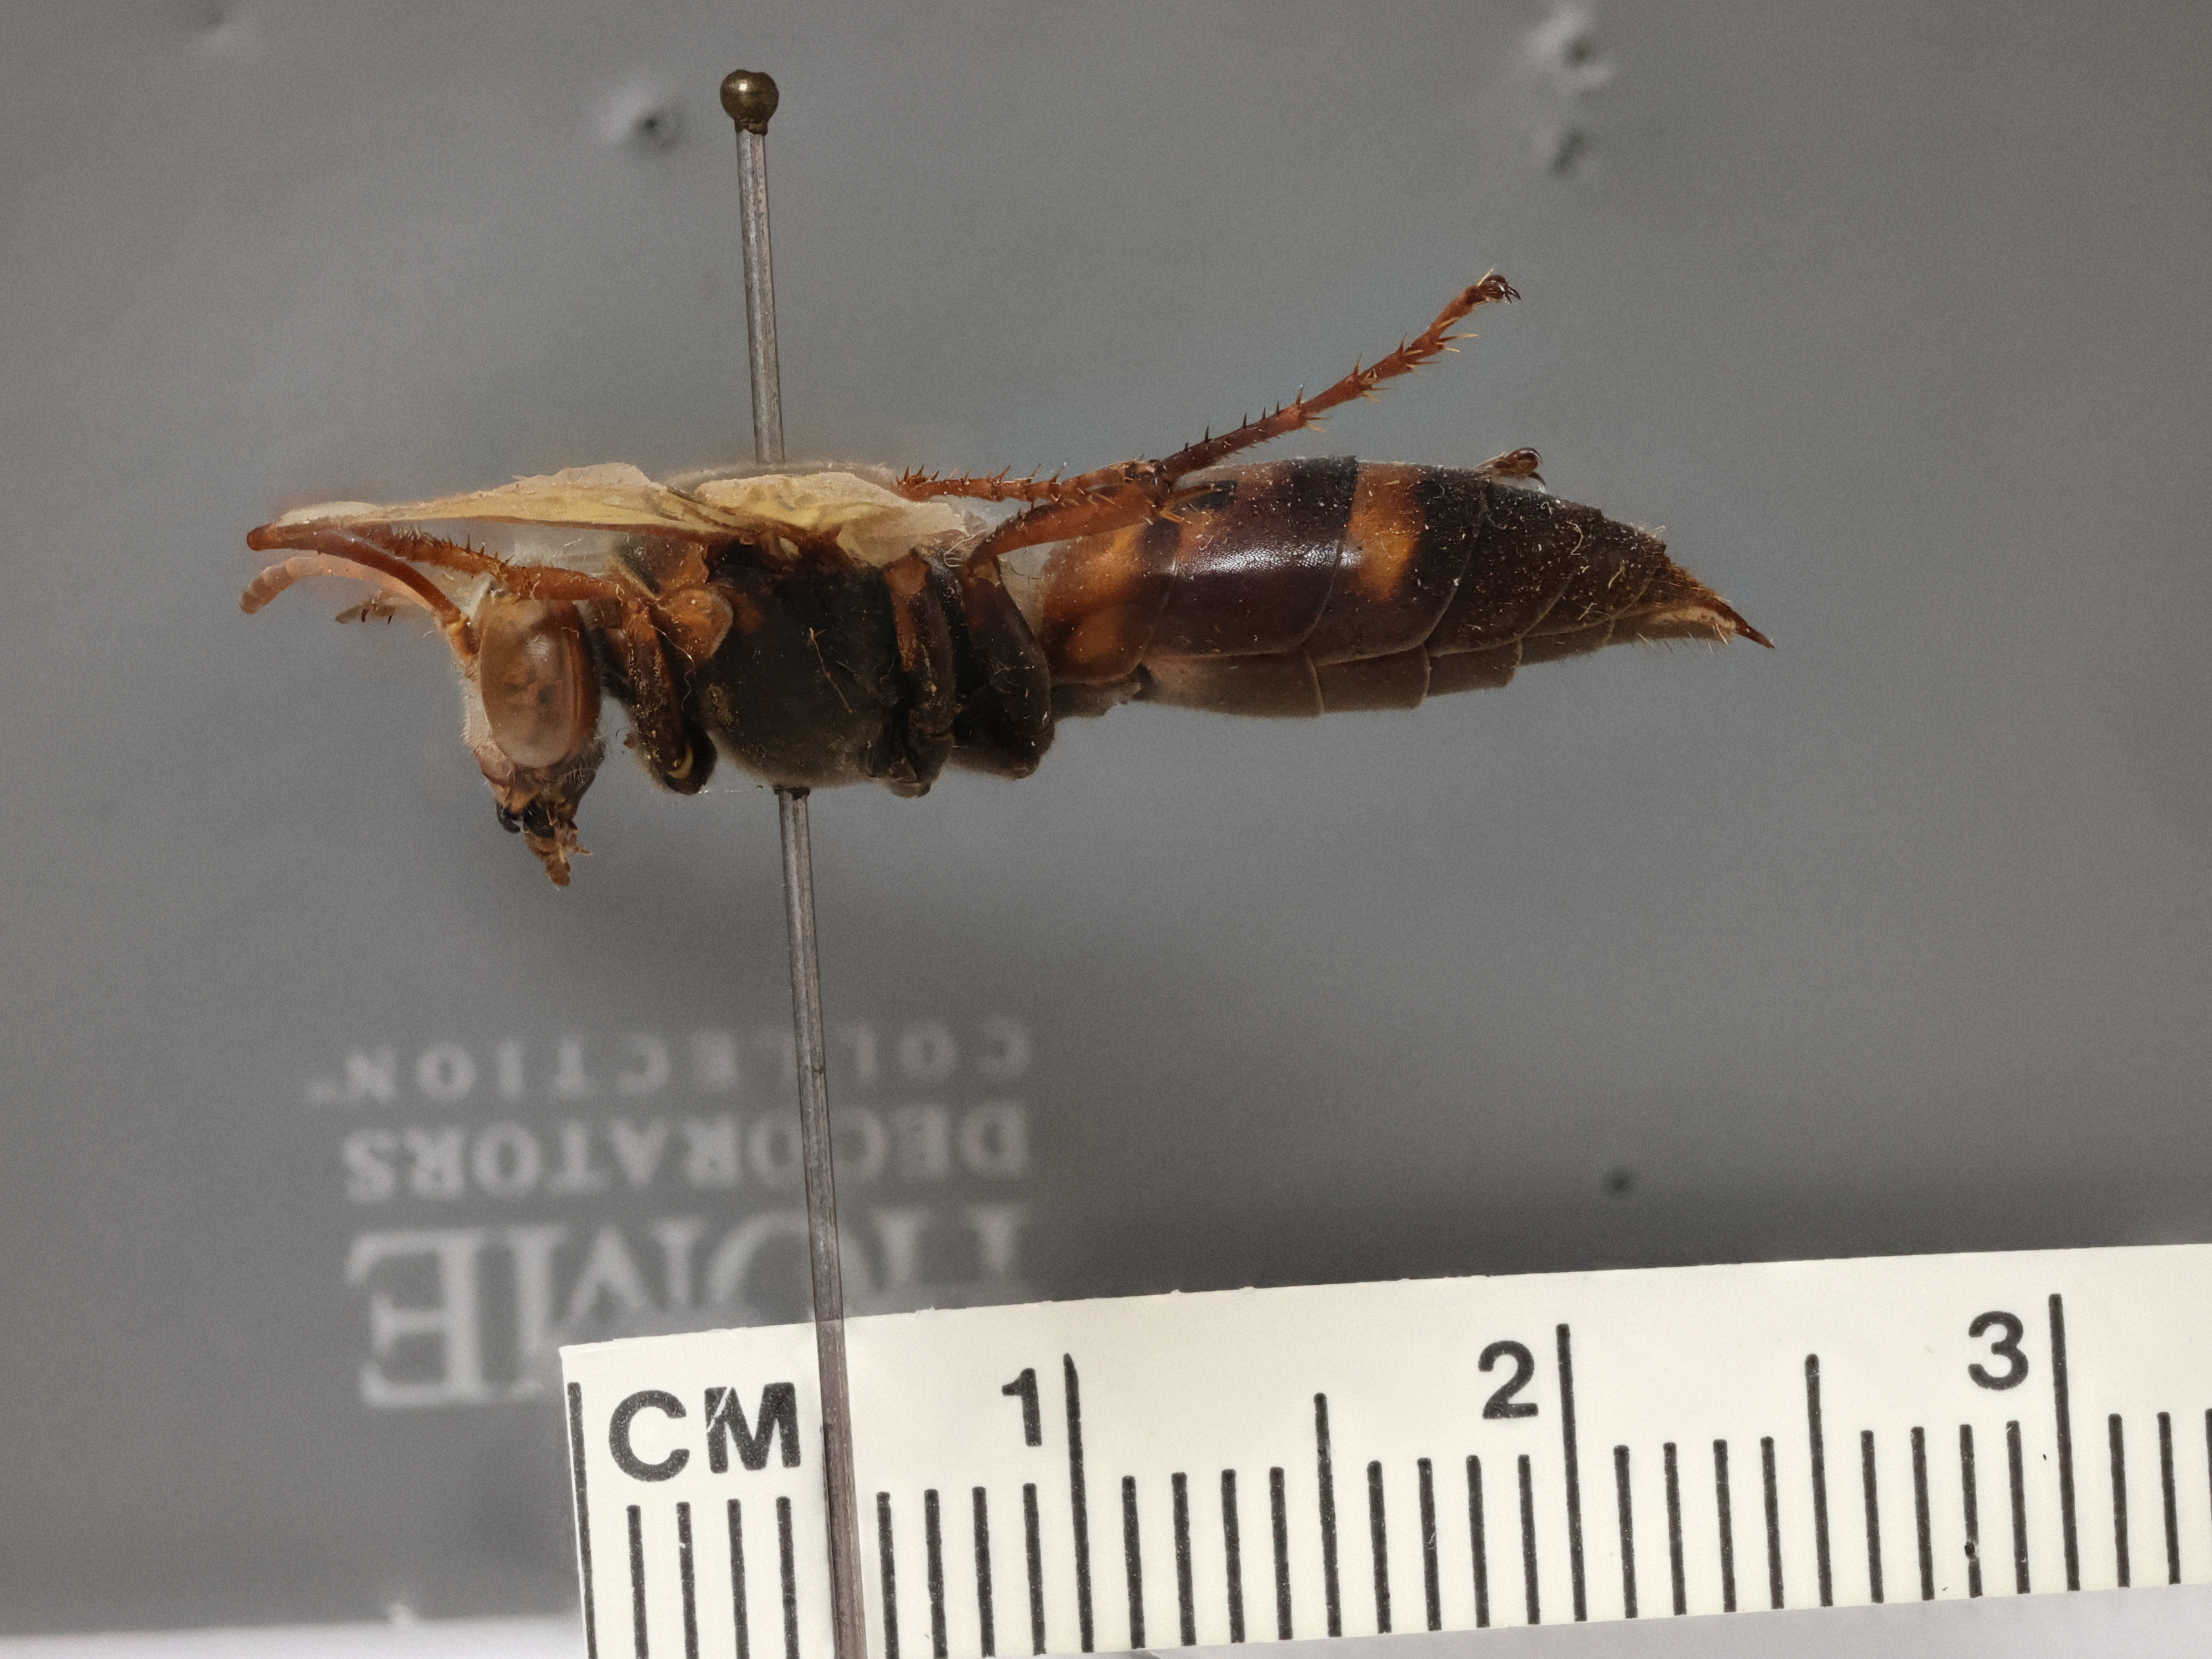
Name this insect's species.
Stizus rufoniger
